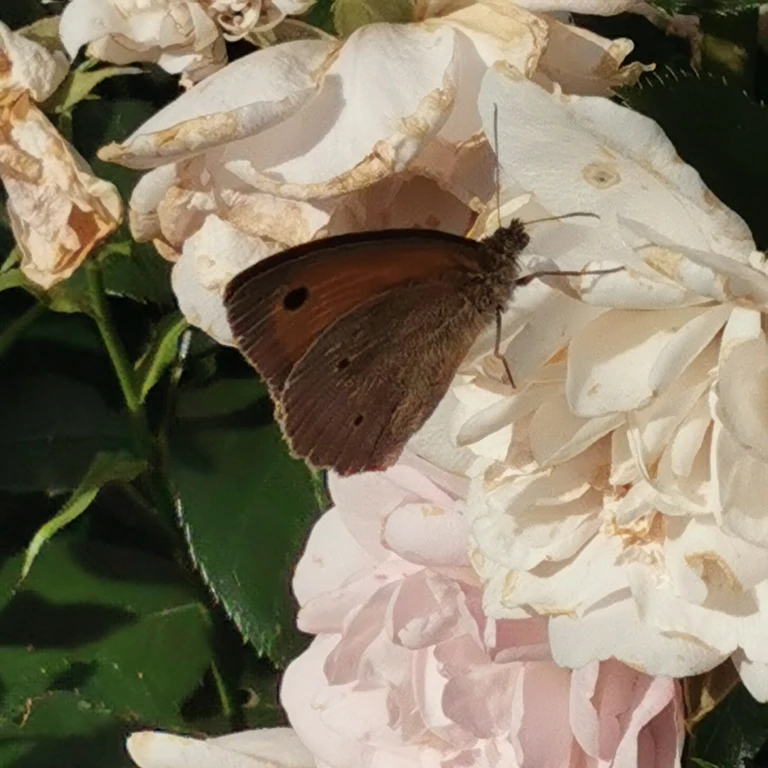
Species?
Maniola jurtina
